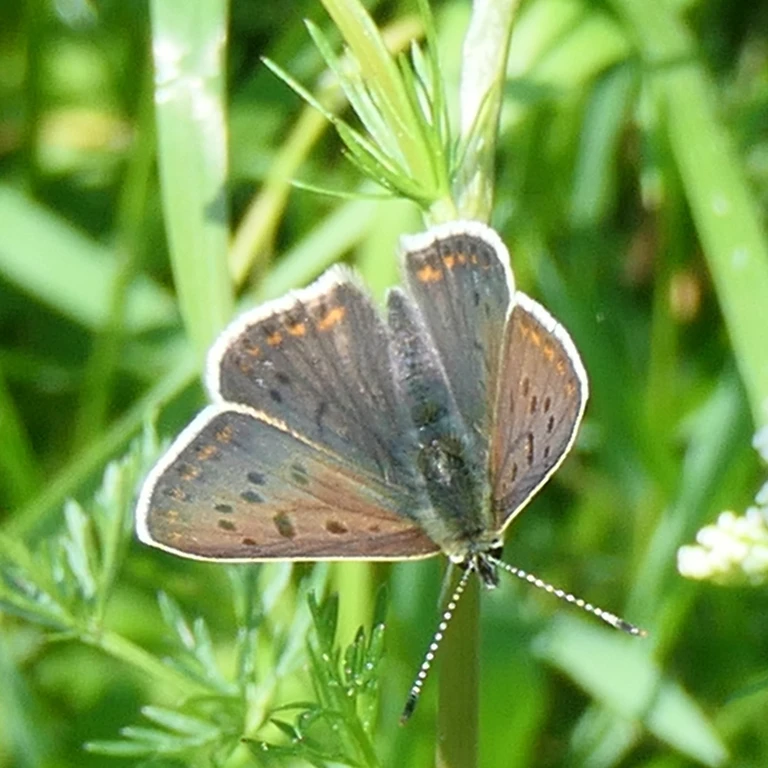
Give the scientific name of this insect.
Lycaena tityrus (also Loweia tityrus)
